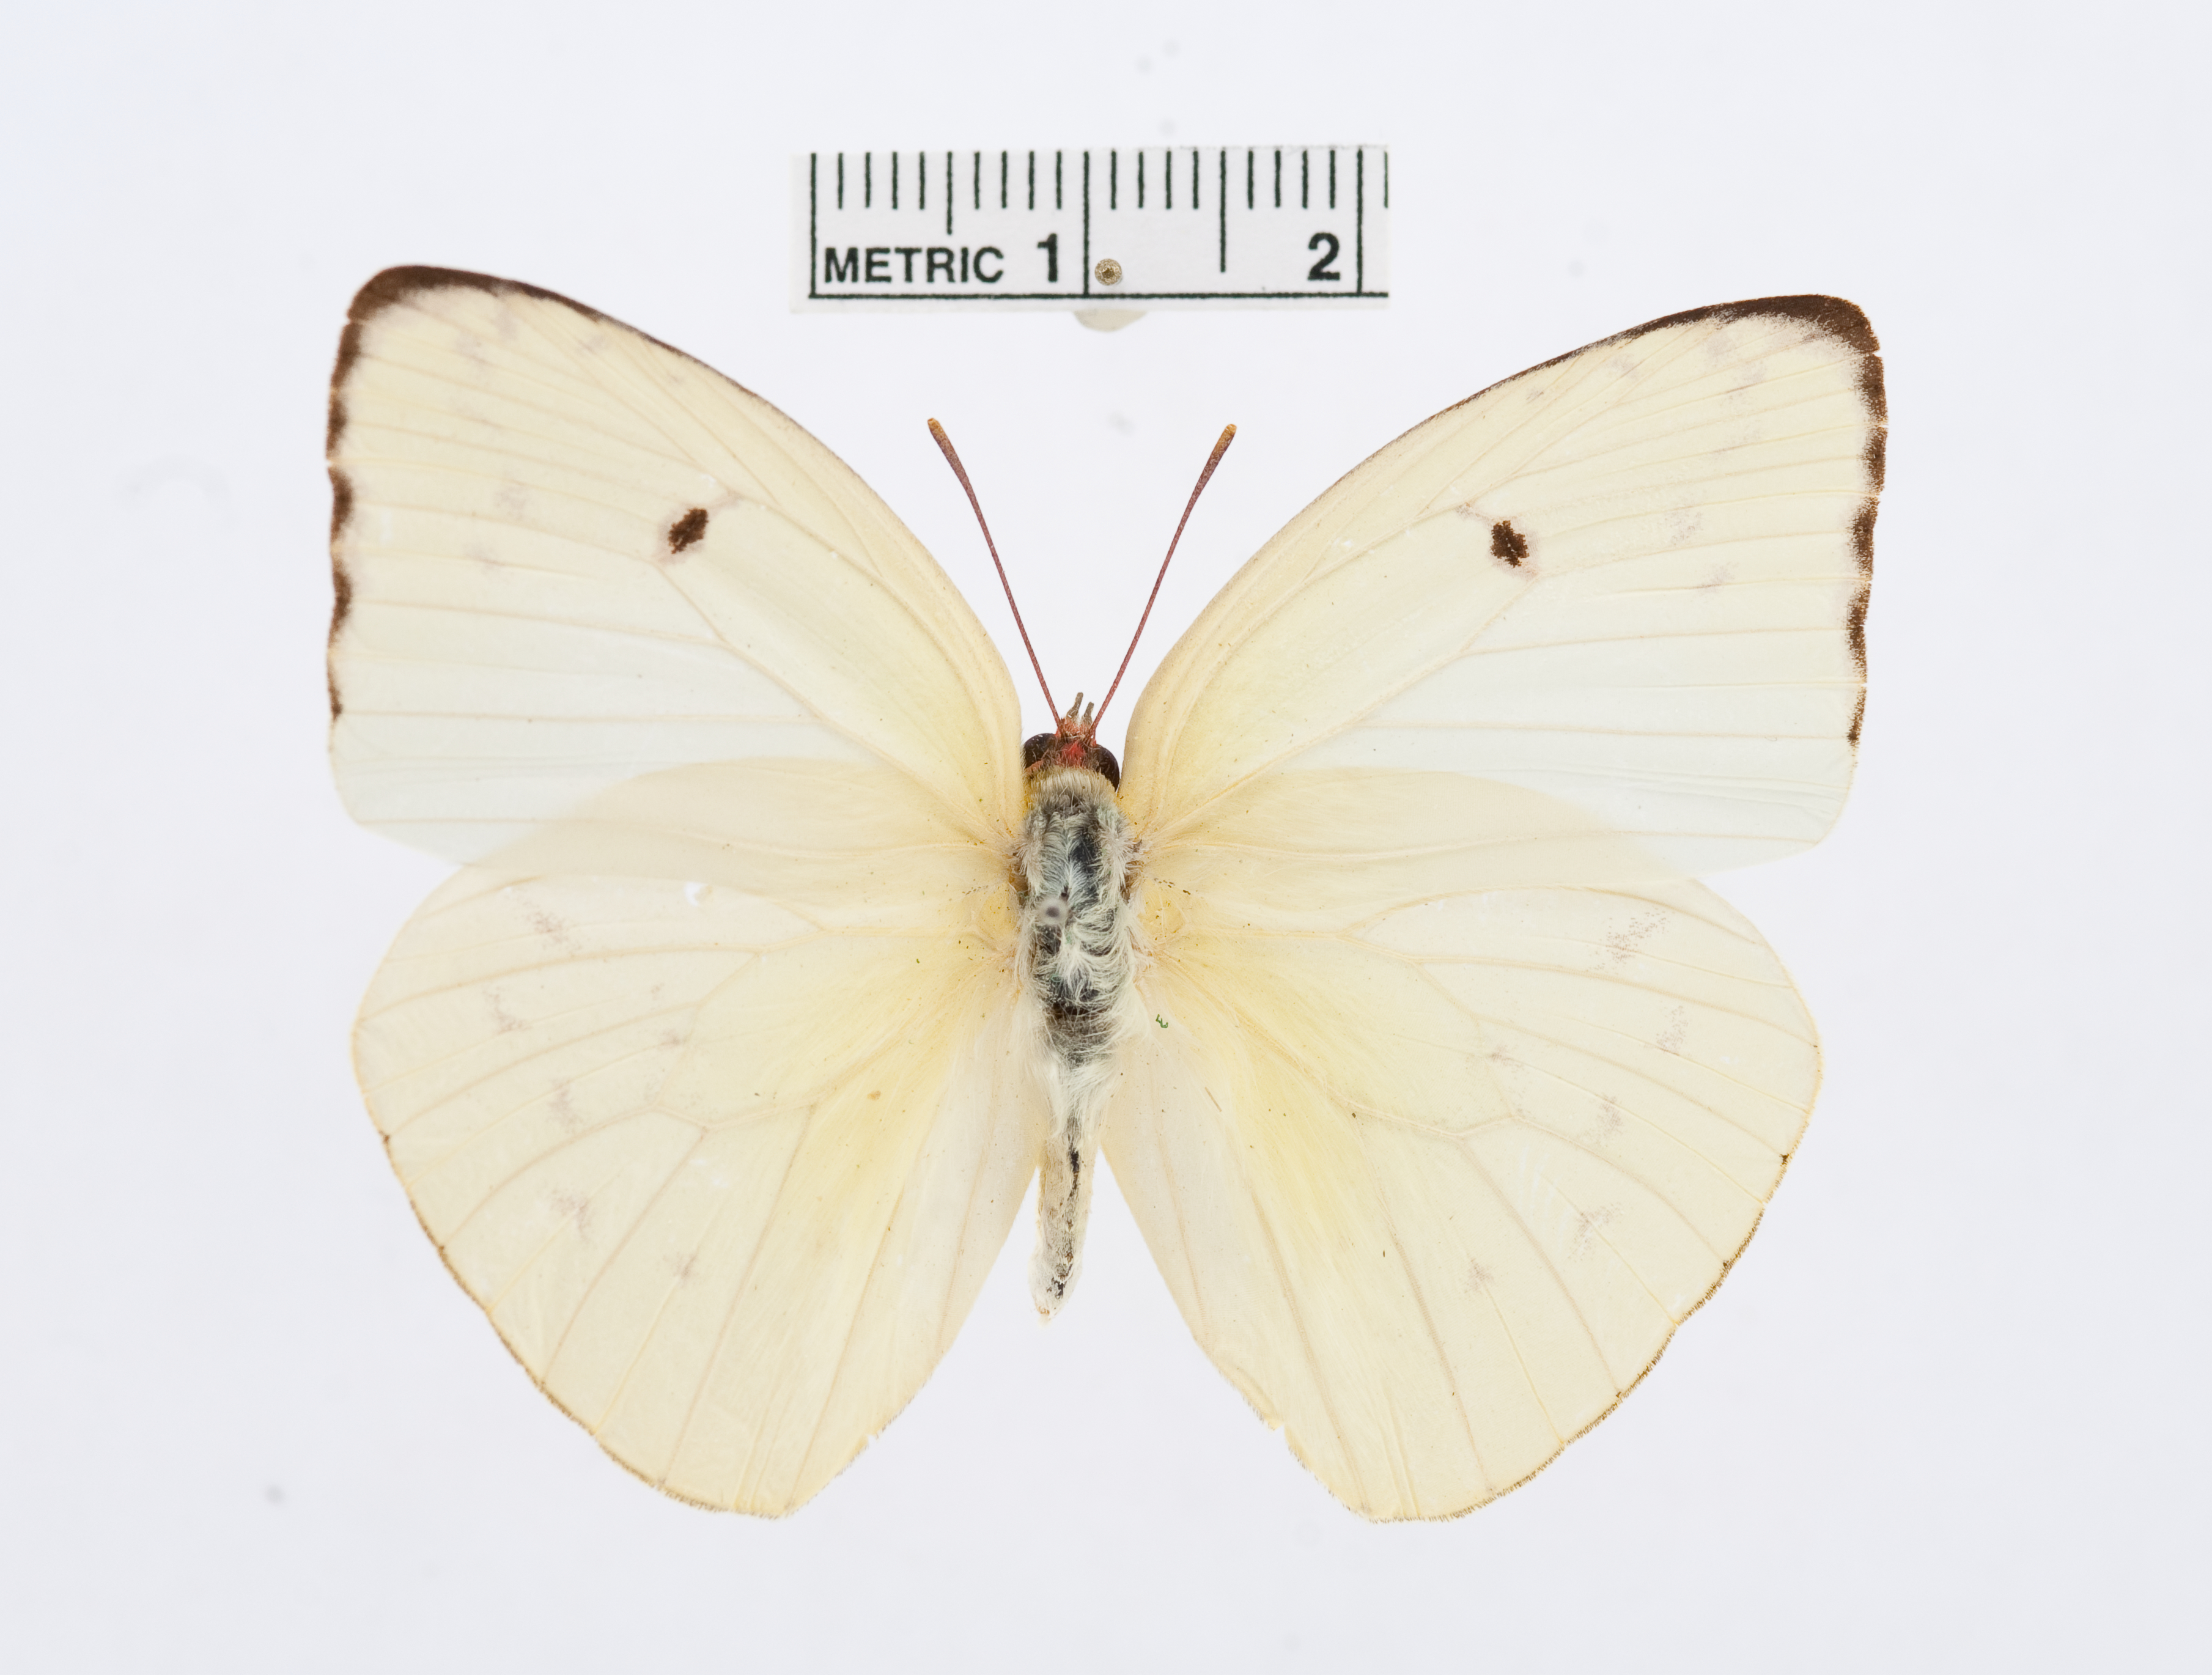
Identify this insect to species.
Aphrissa statira
